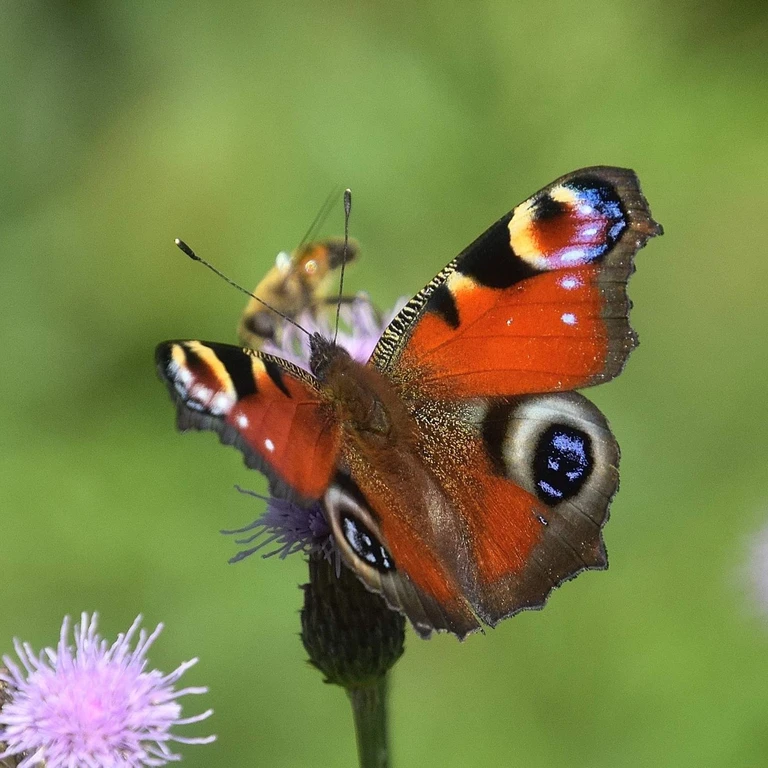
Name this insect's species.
Aglais io
